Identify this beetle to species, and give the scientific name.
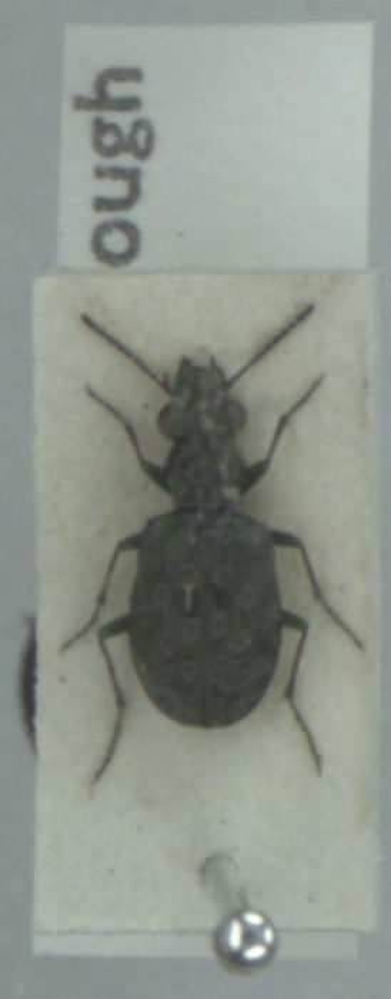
Elaphrus riparius
